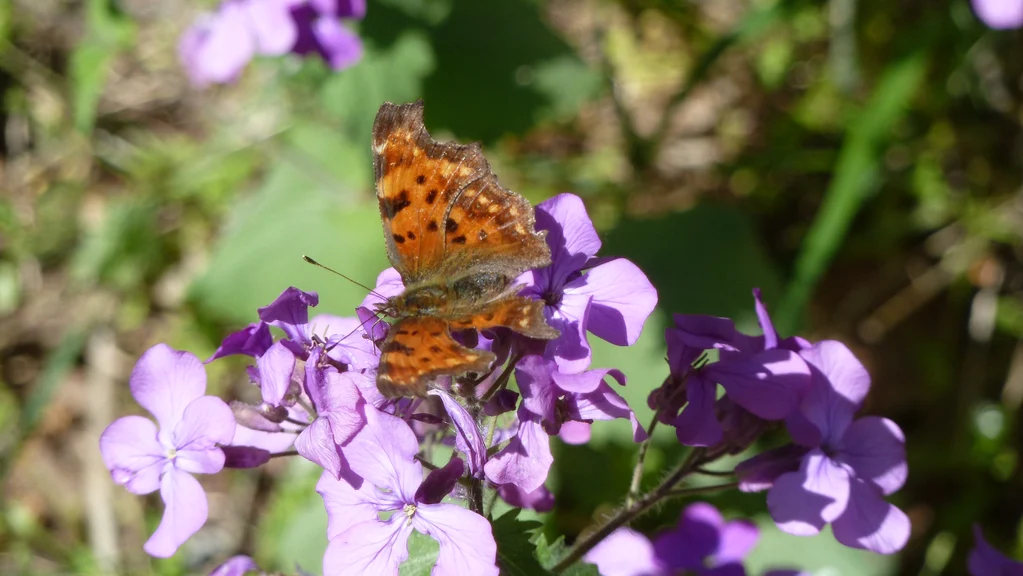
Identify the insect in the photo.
Polygonia c-album
